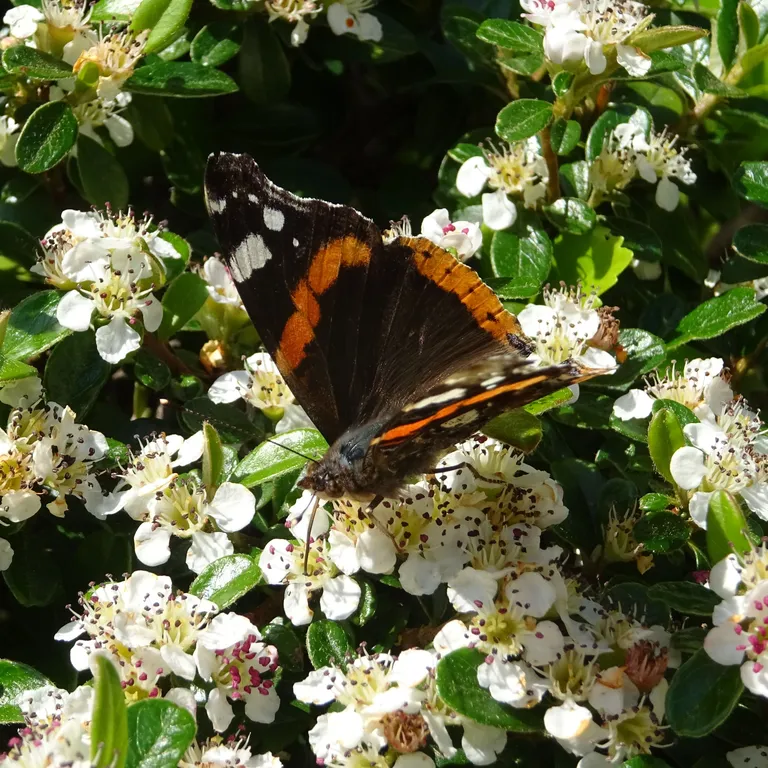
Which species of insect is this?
Vanessa atalanta
